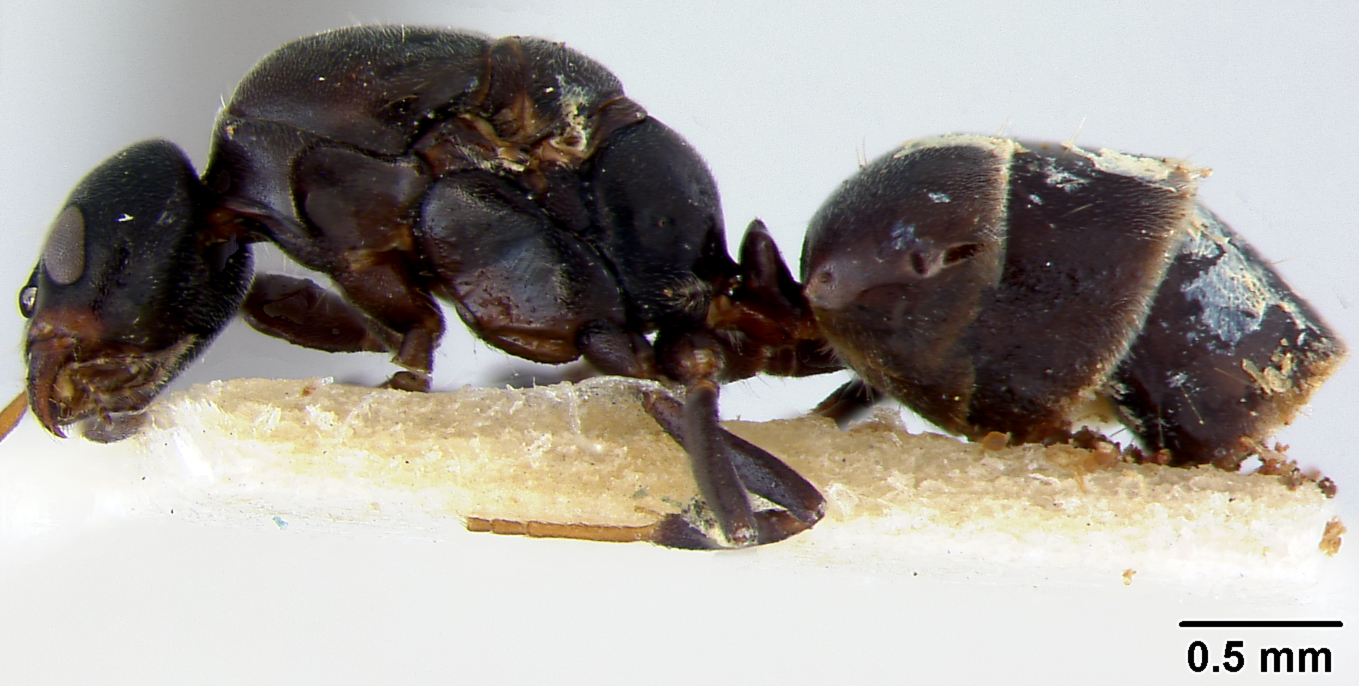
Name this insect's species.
Iridomyrmex sororis
